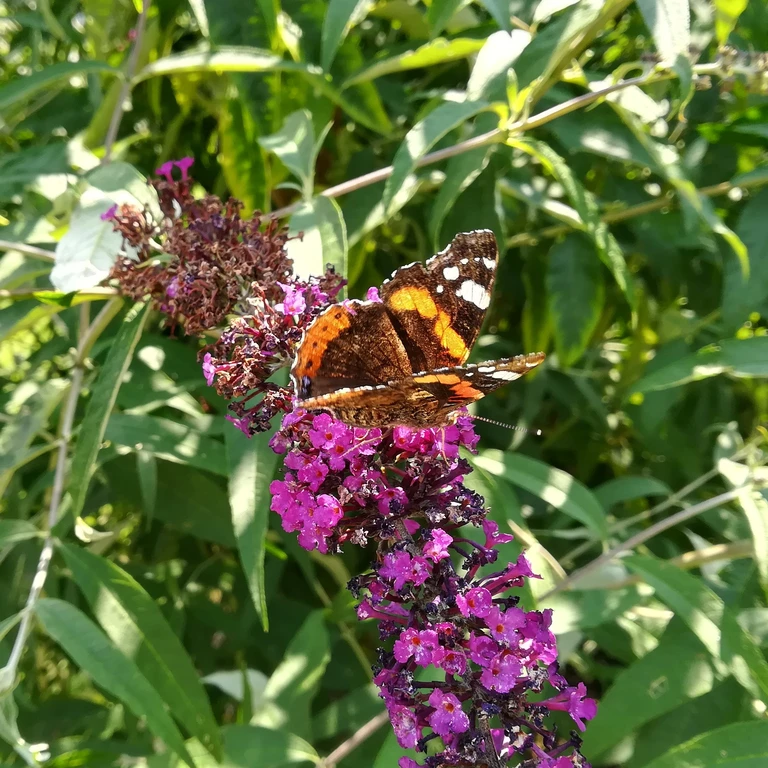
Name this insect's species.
Vanessa atalanta
